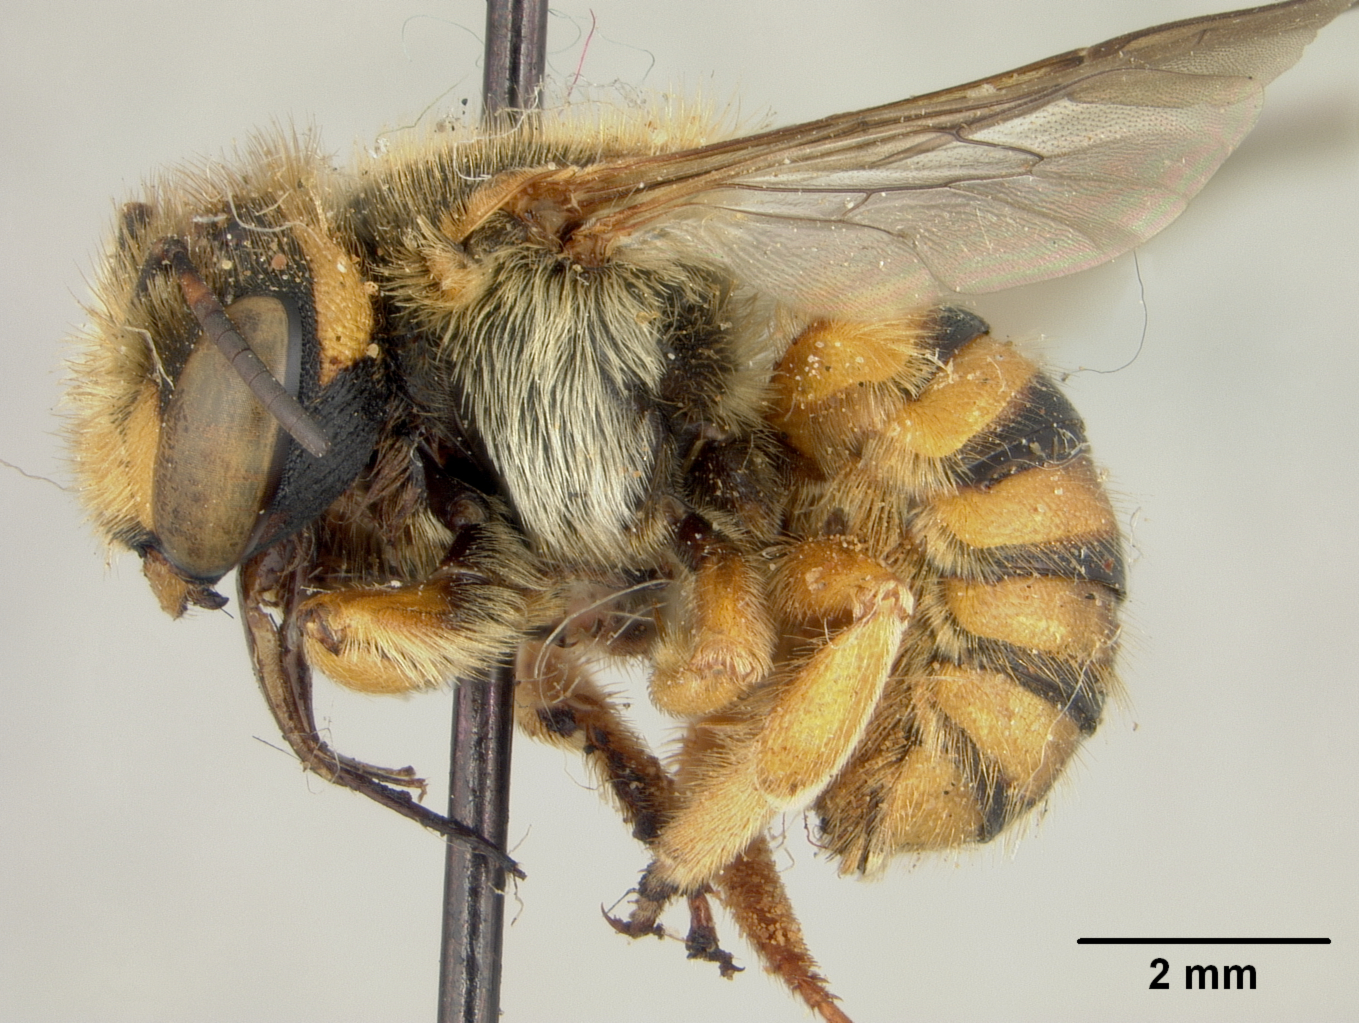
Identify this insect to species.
Proanthidium kashgarensis
